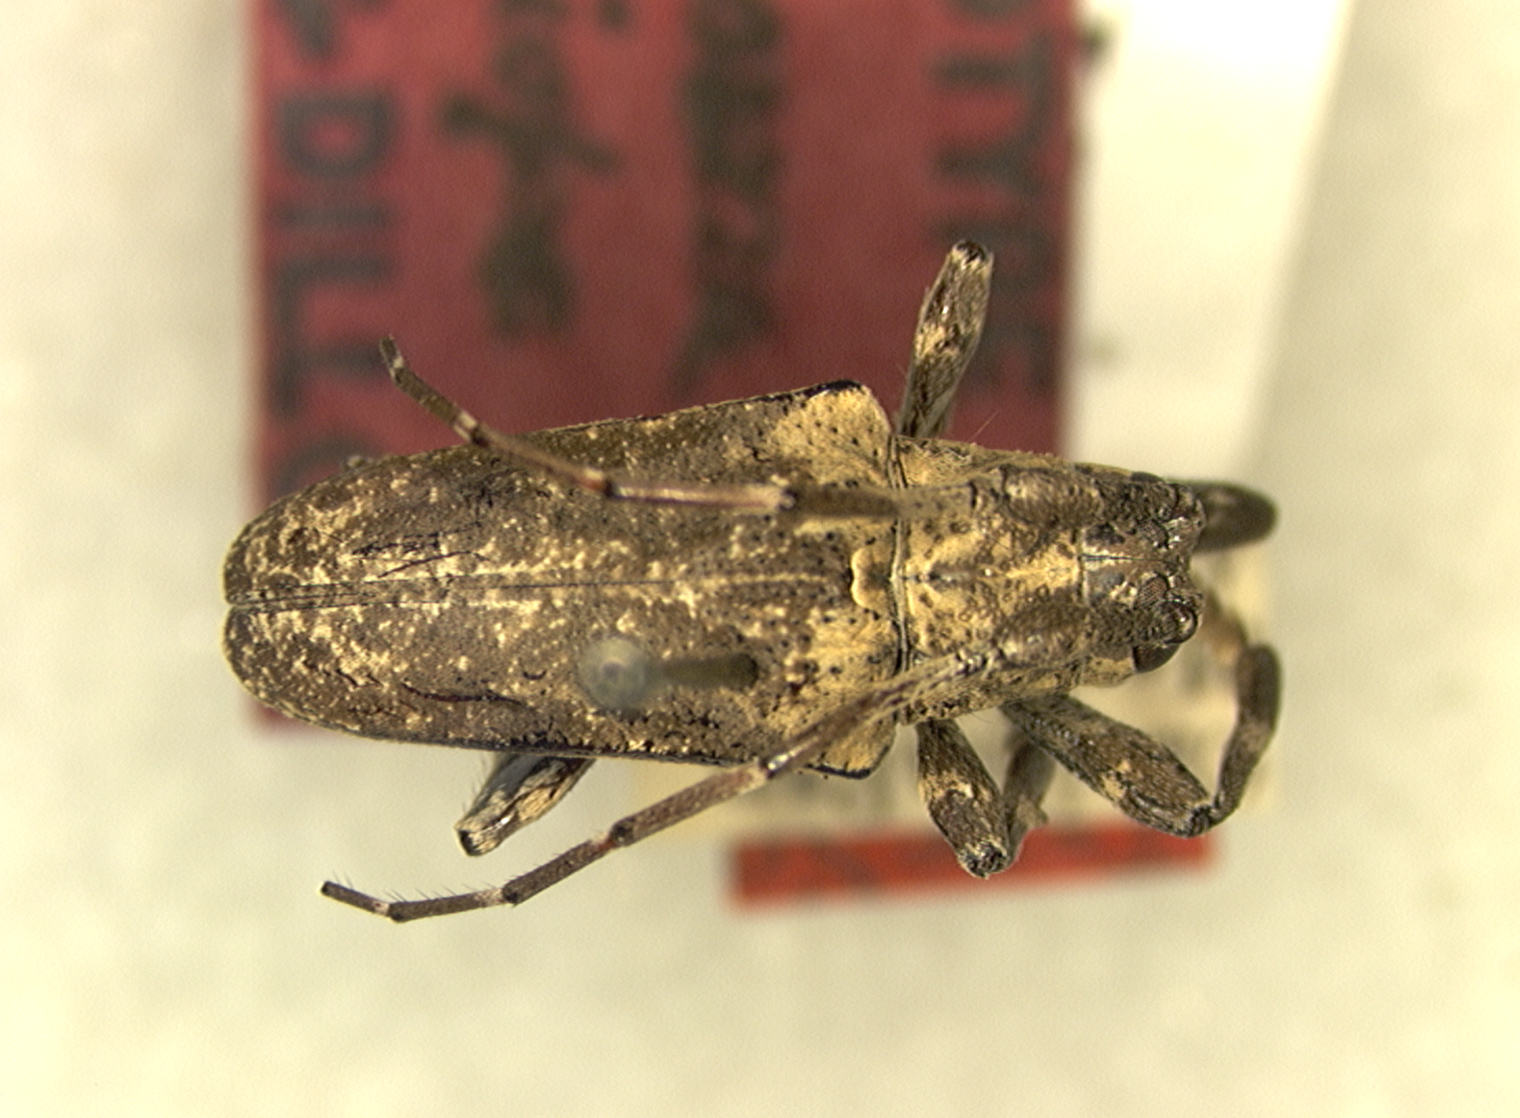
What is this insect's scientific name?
Hypsioma nesiope
